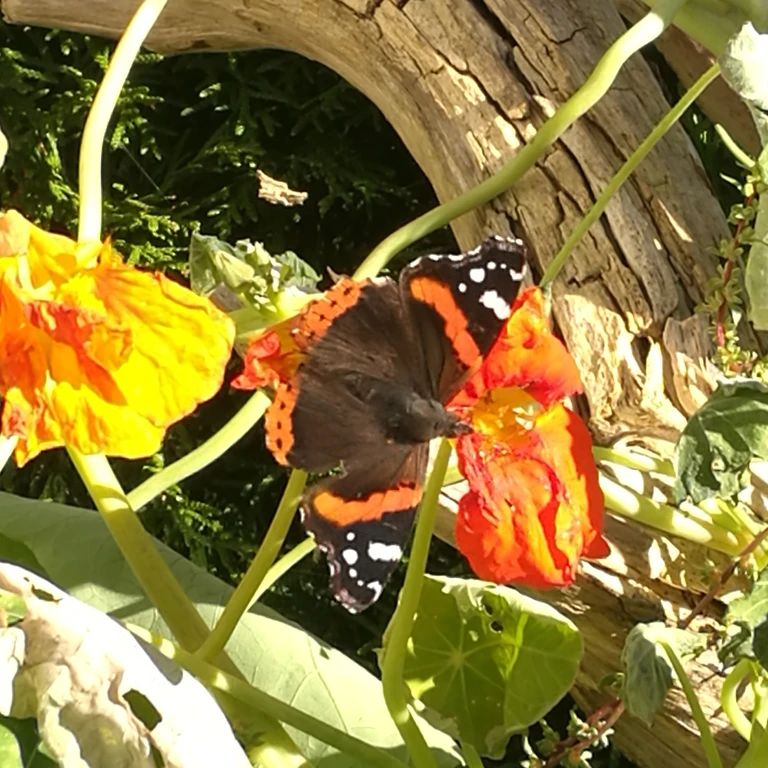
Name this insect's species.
Vanessa atalanta
